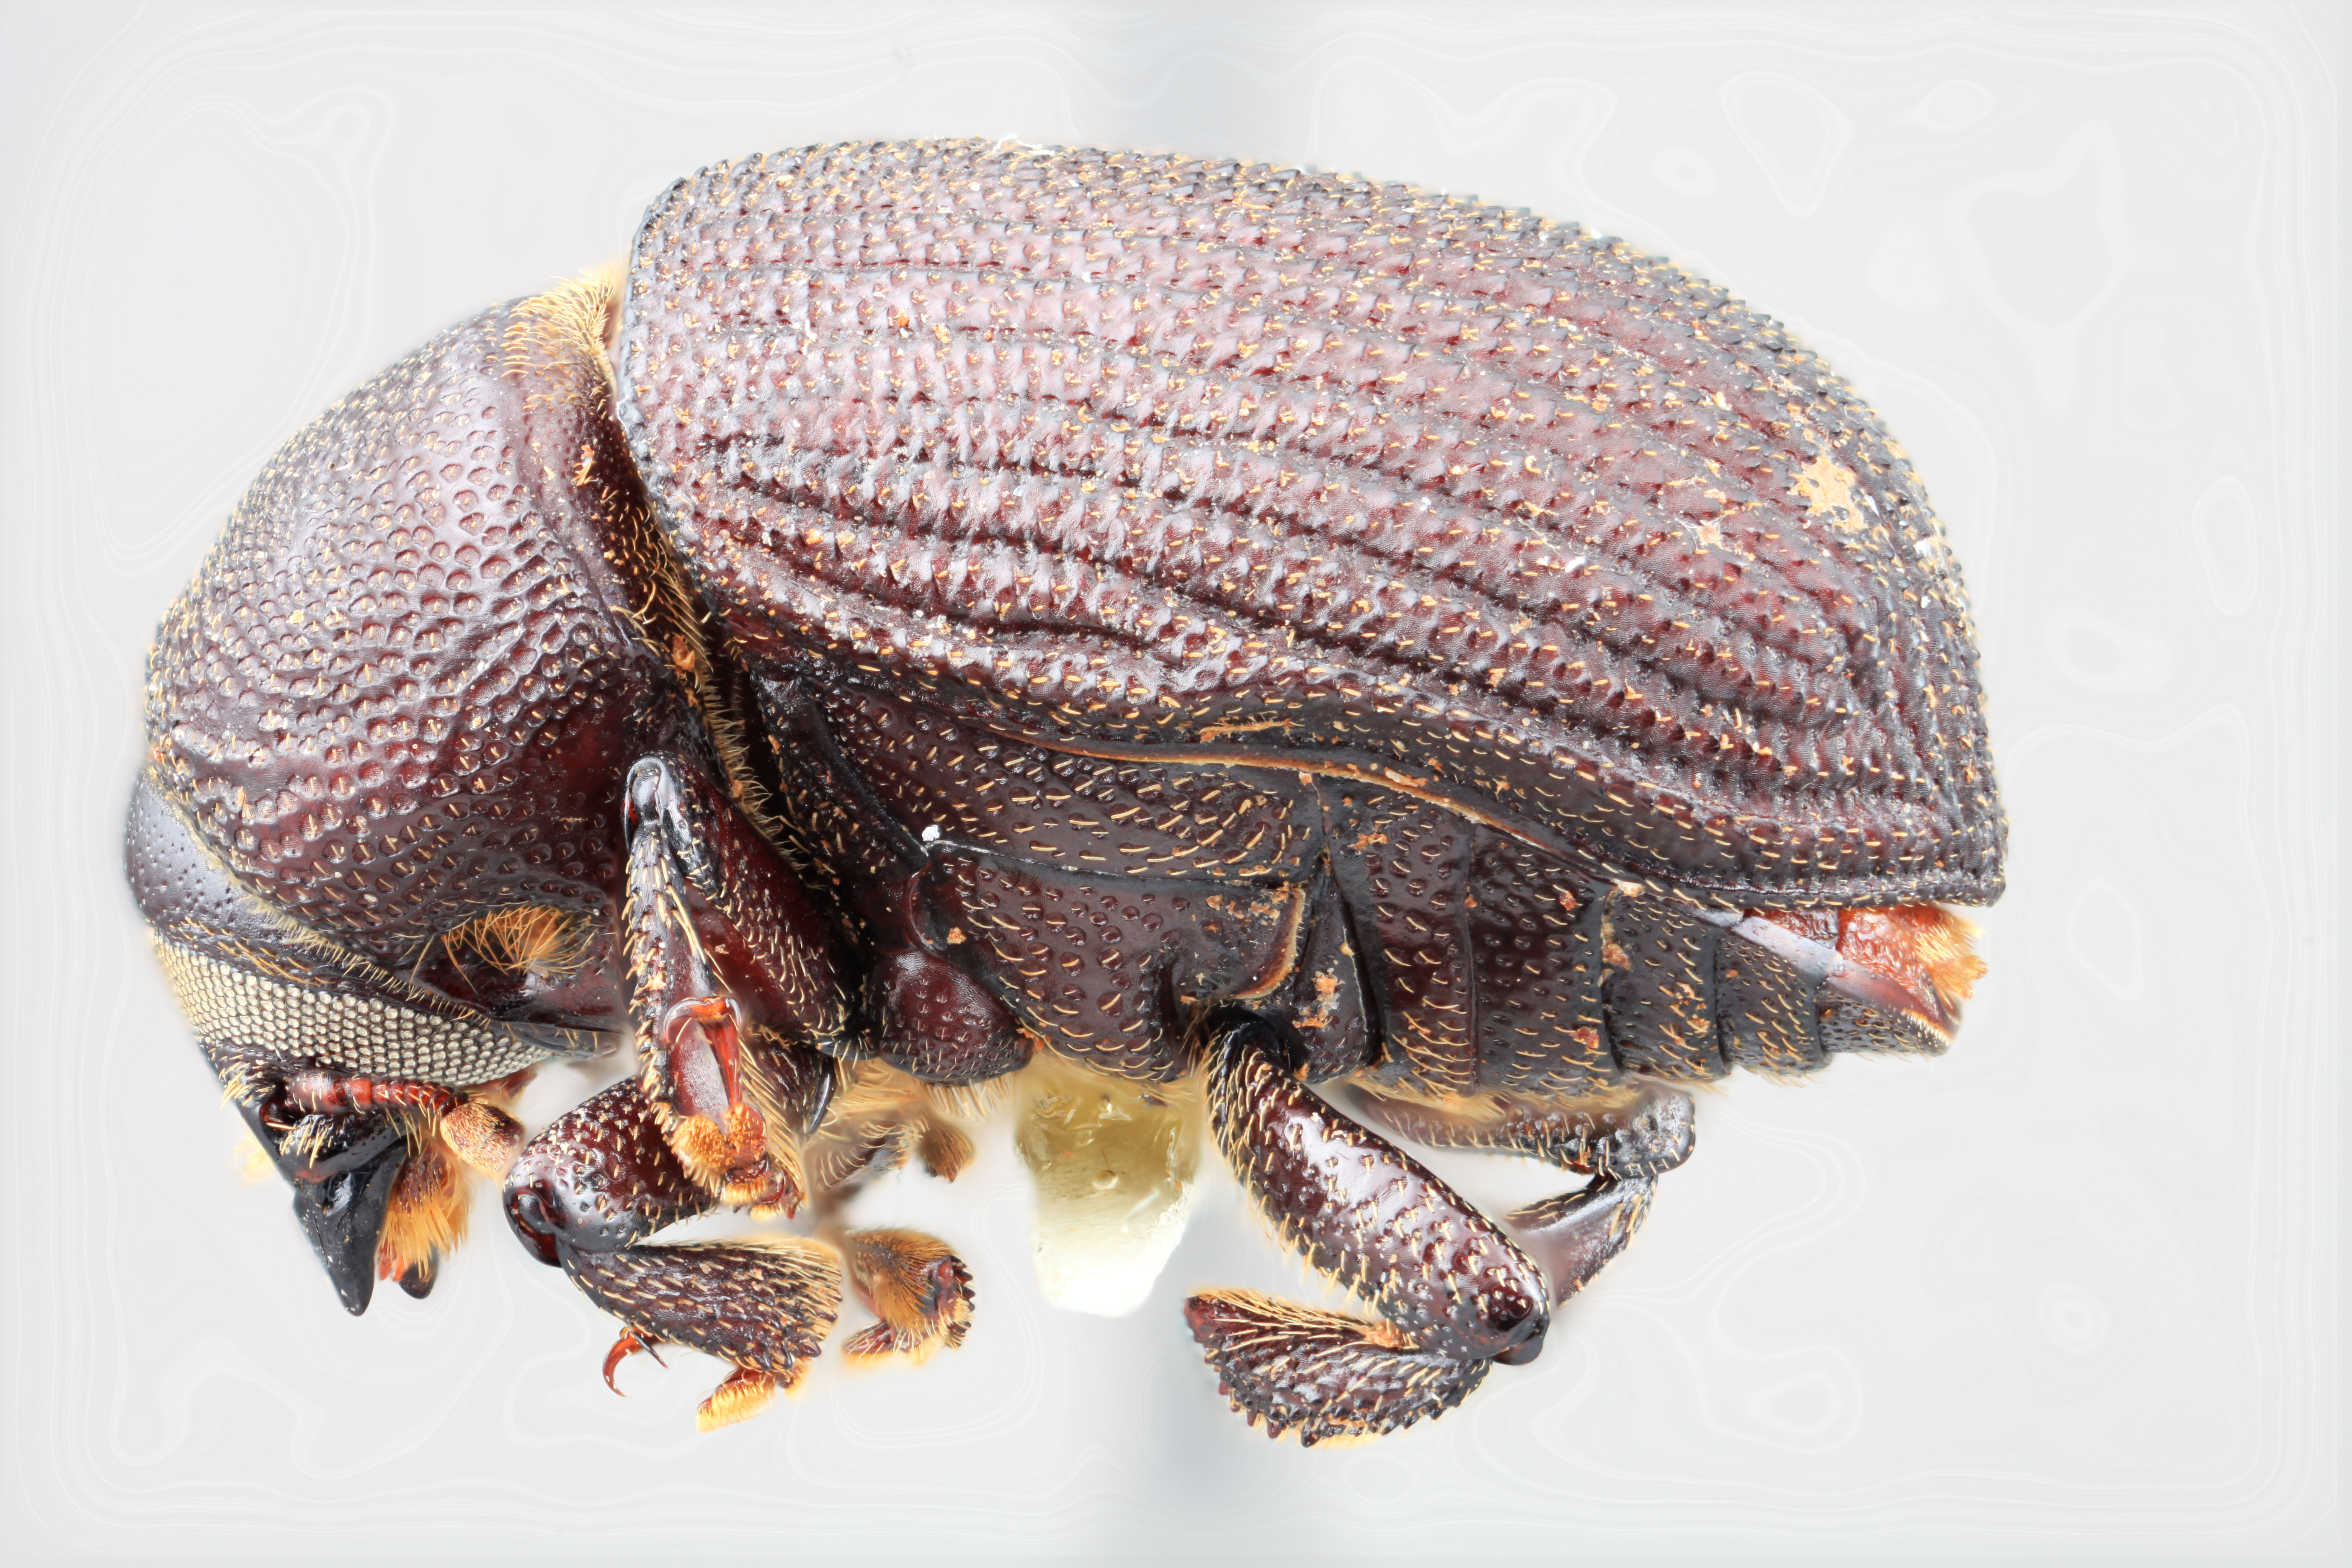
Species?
Phloeoborus orinocensus
